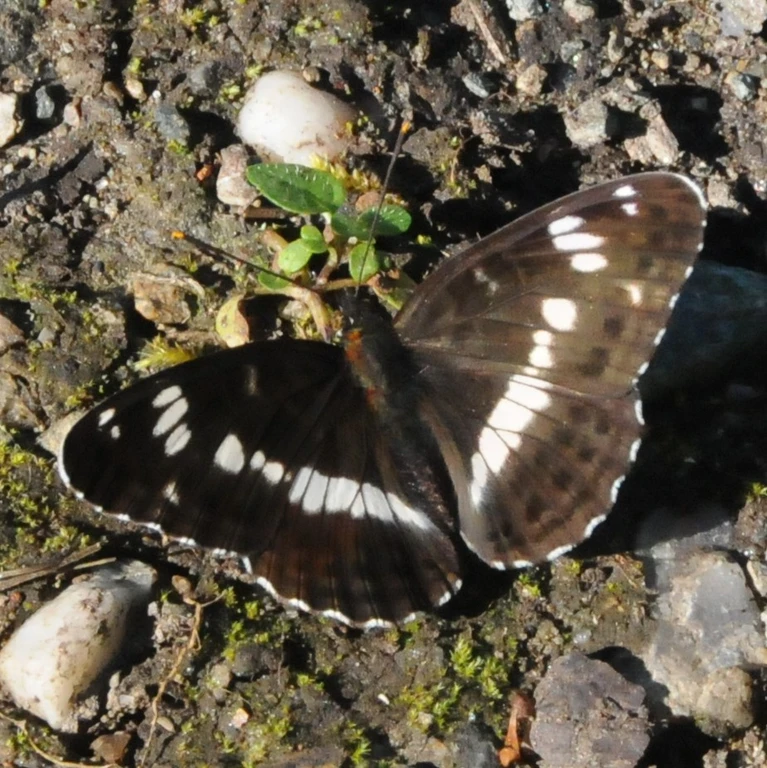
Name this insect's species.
Limenitis camilla (also Ladoga camilla)
